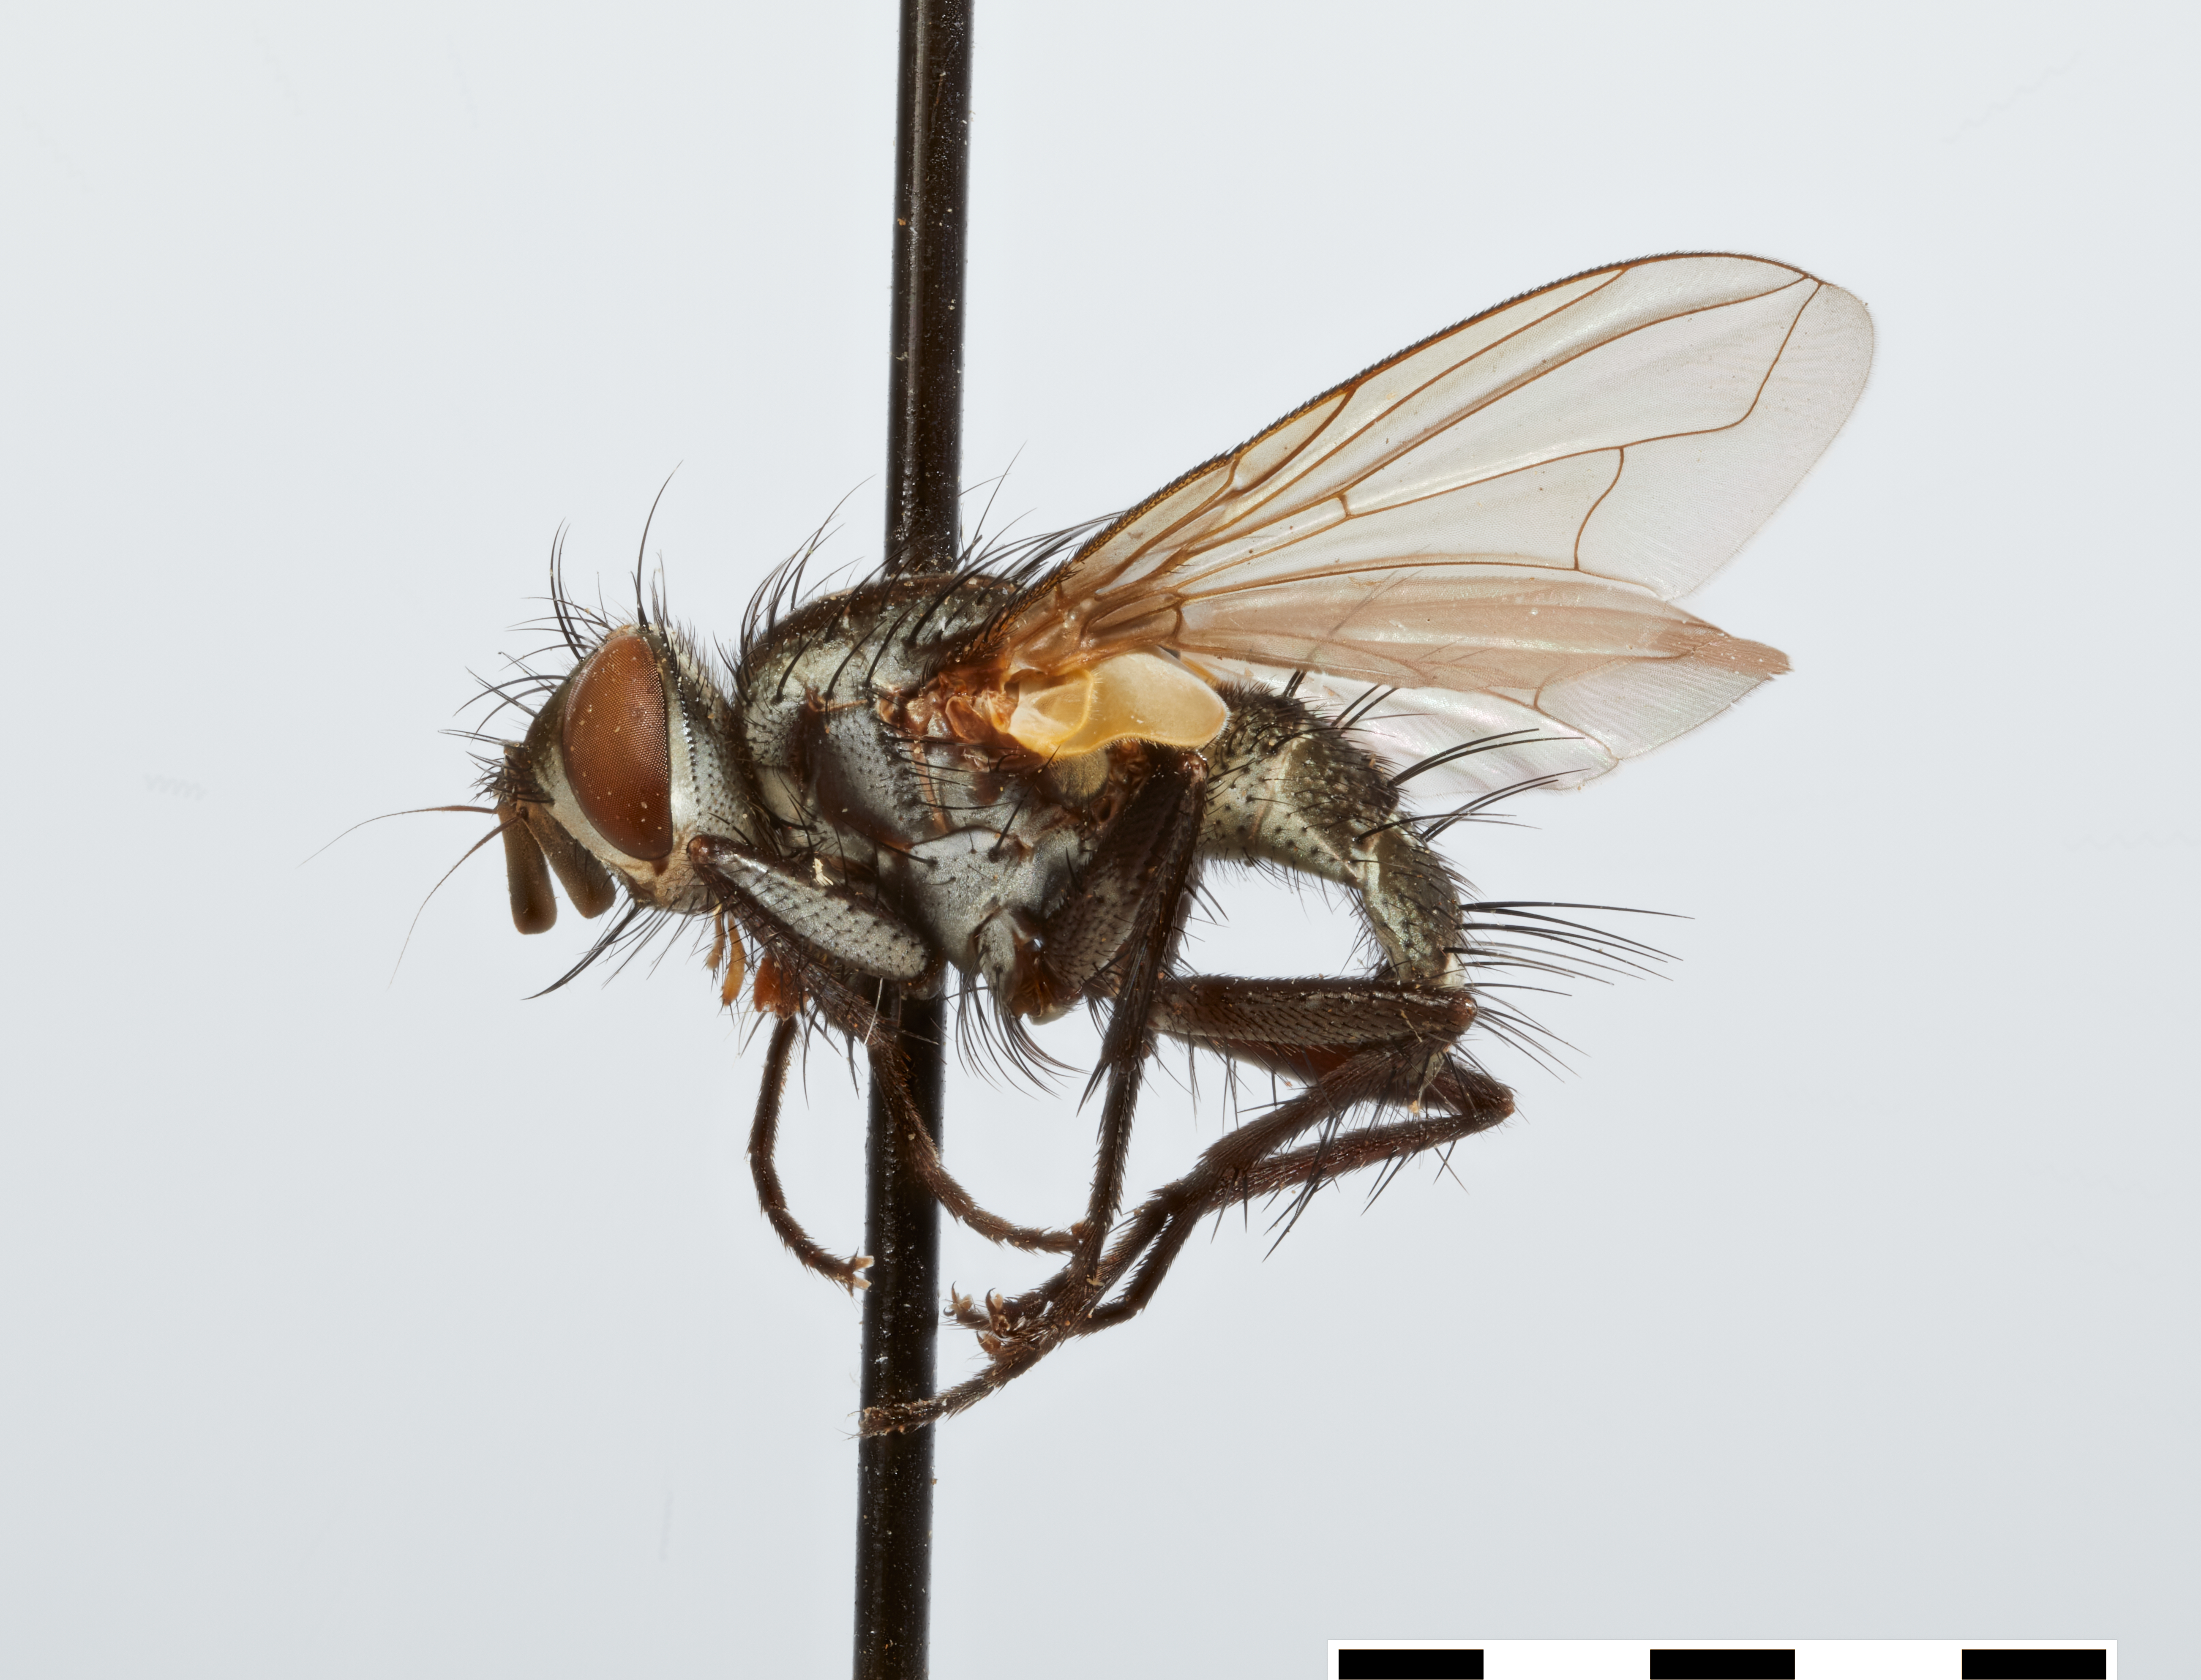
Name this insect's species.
Prophynopsis peruviana
